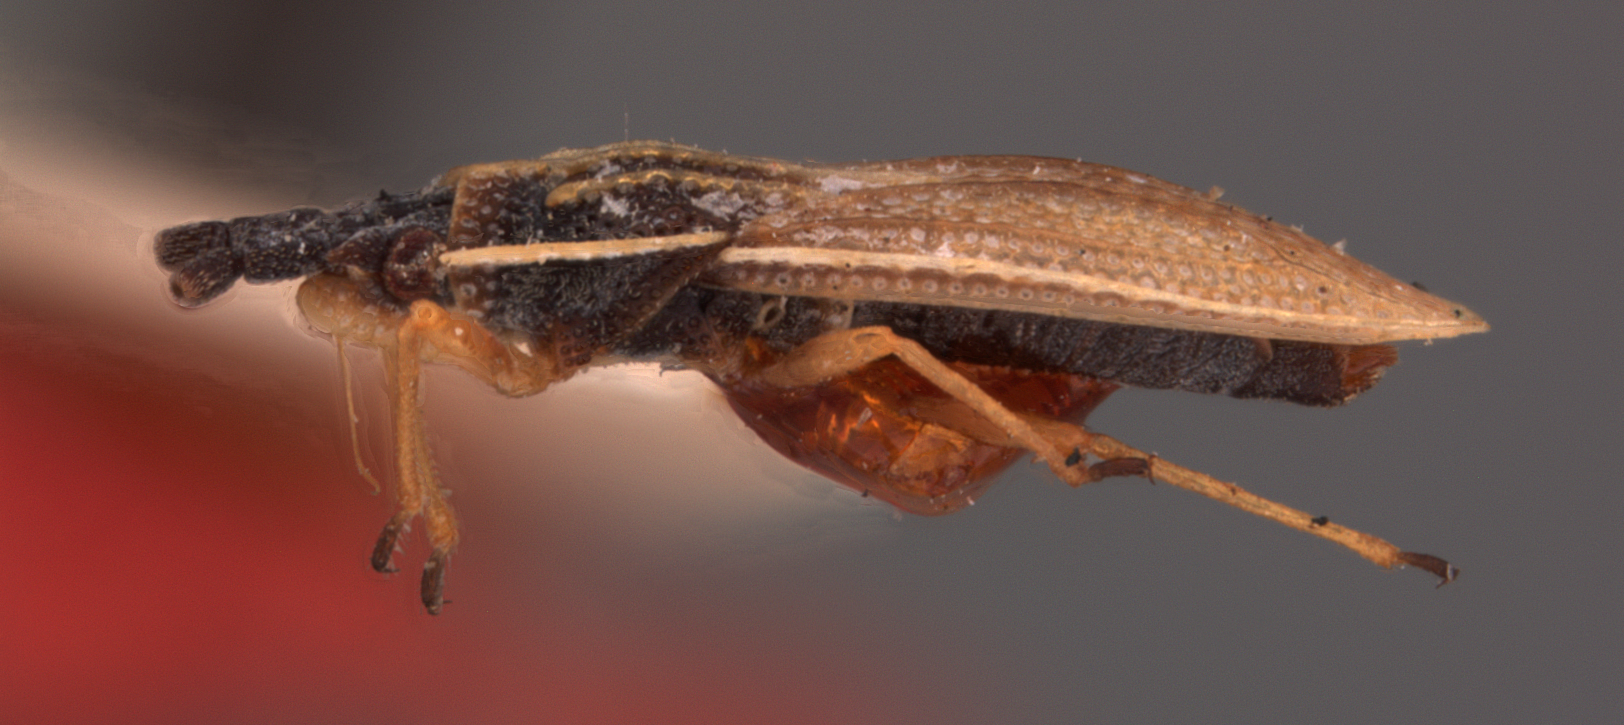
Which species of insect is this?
Atheas sordidus
